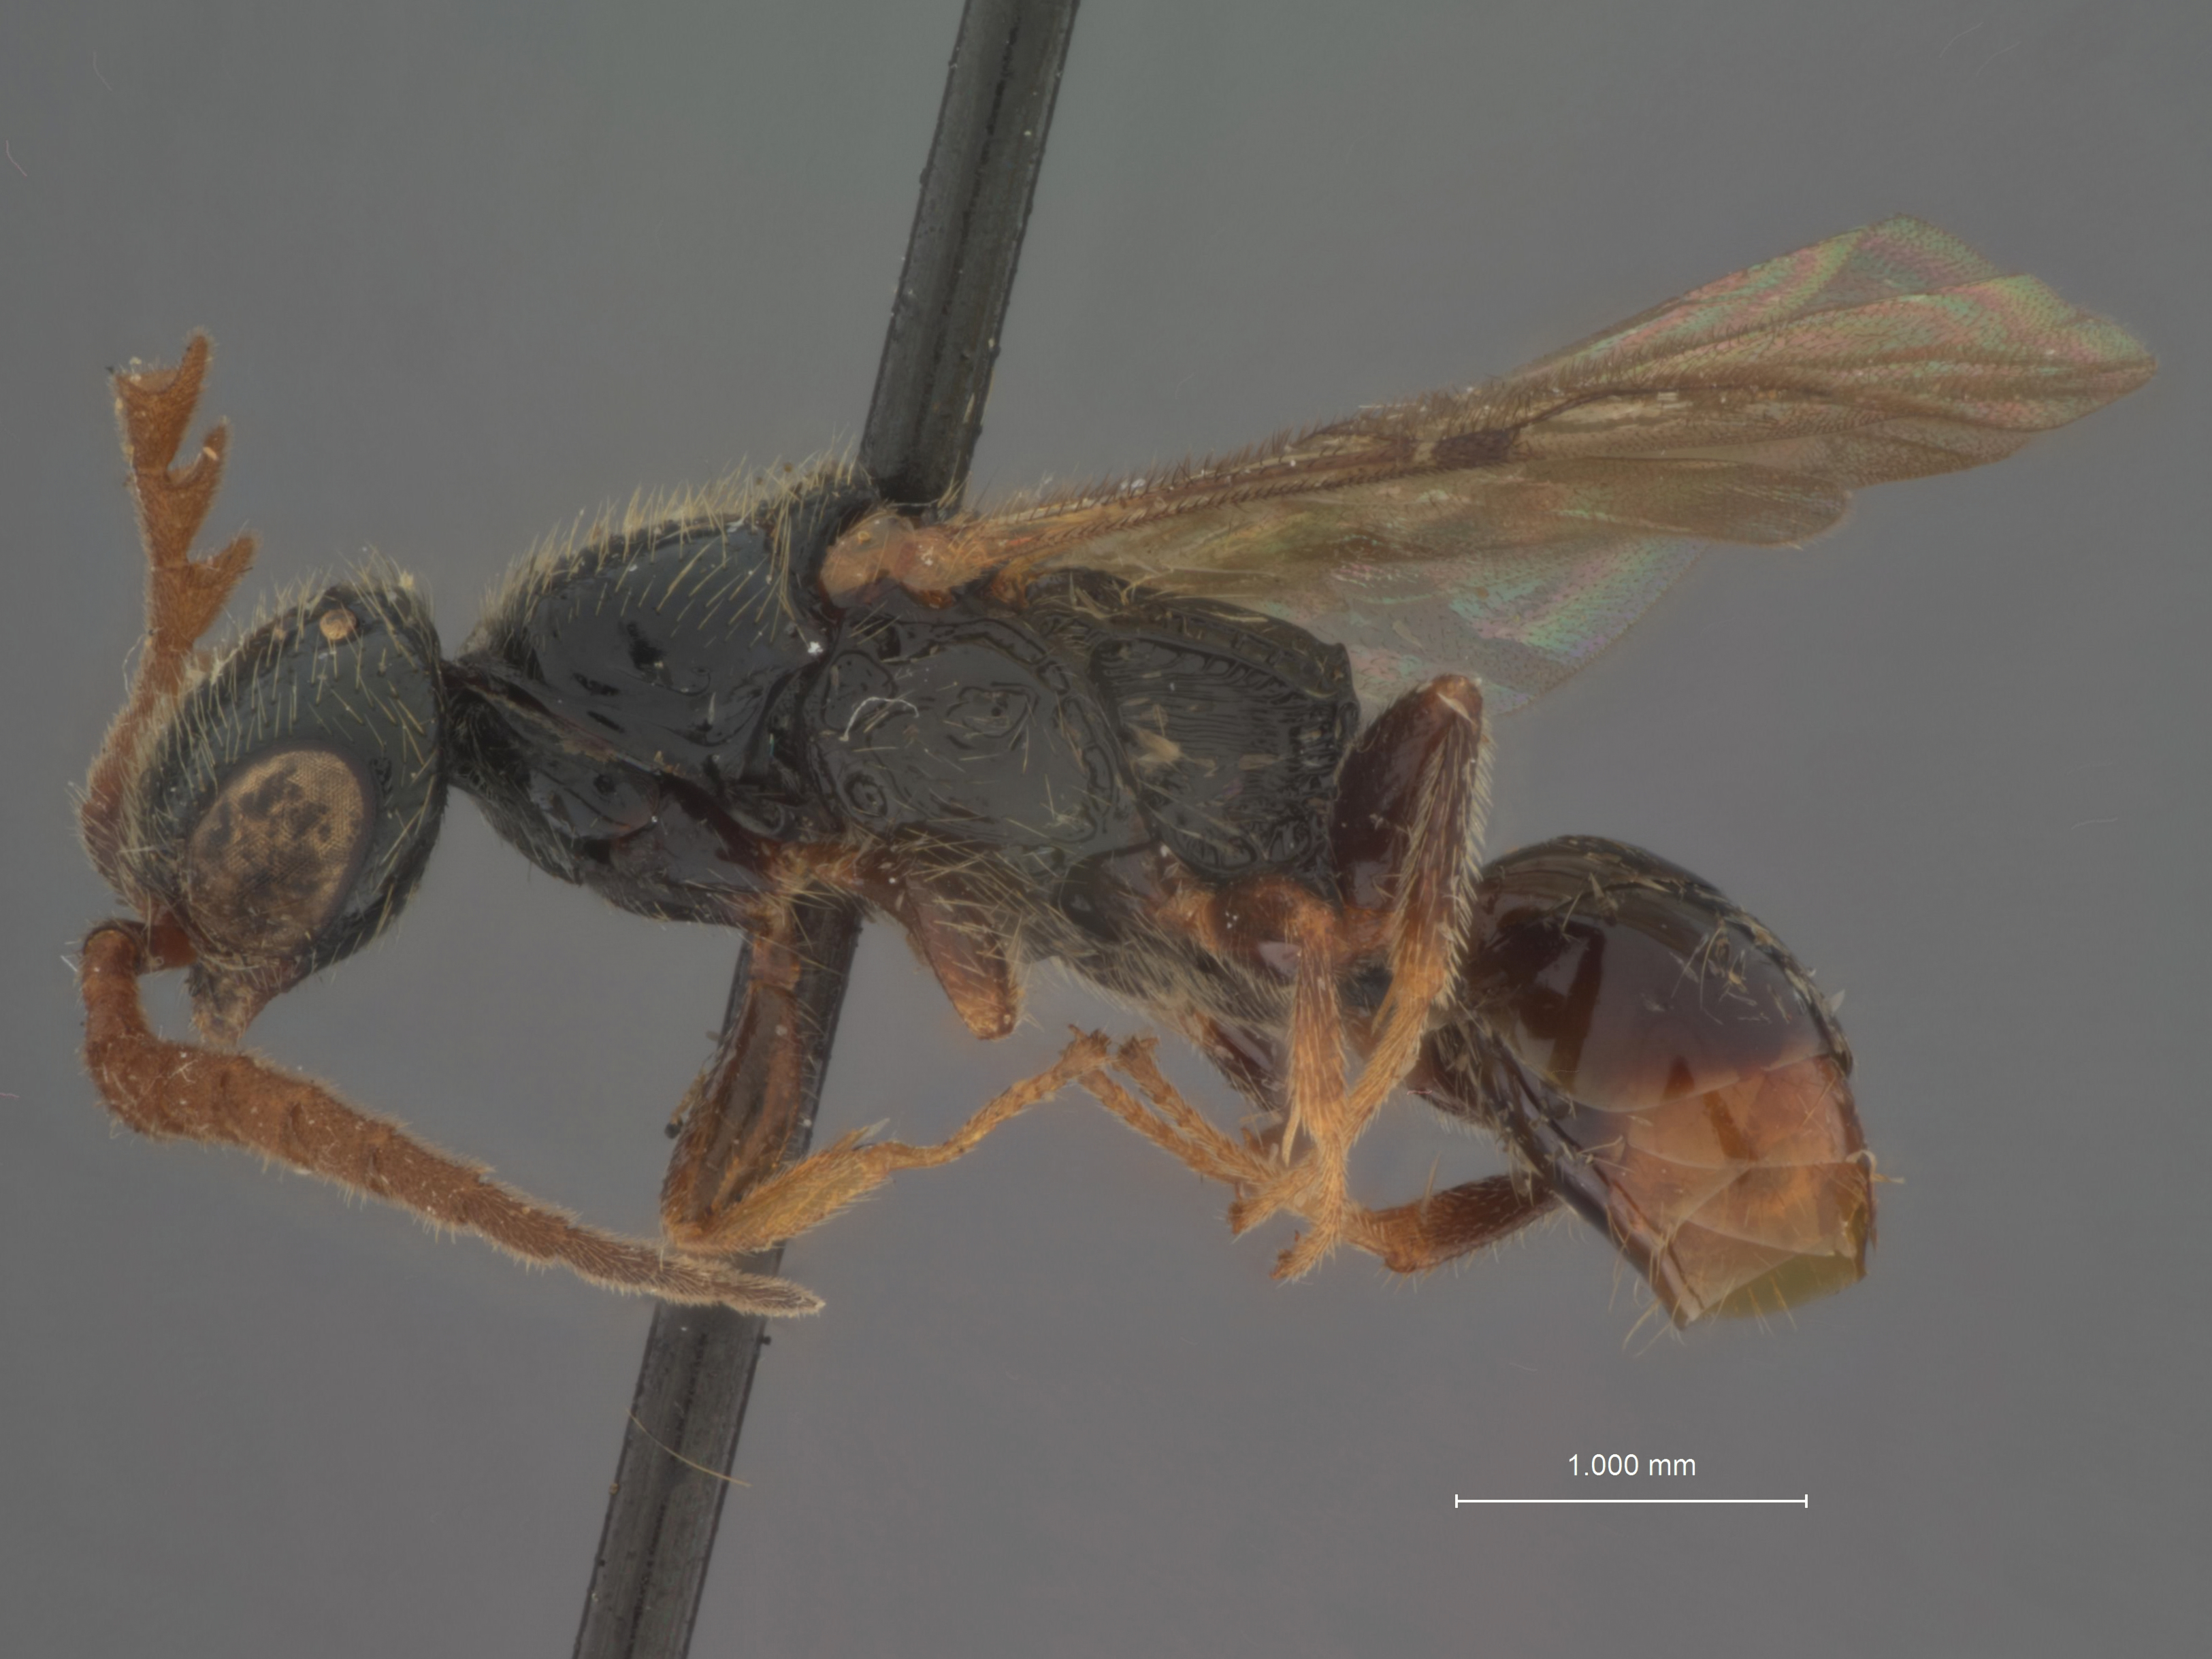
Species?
Calyozina neotropica
